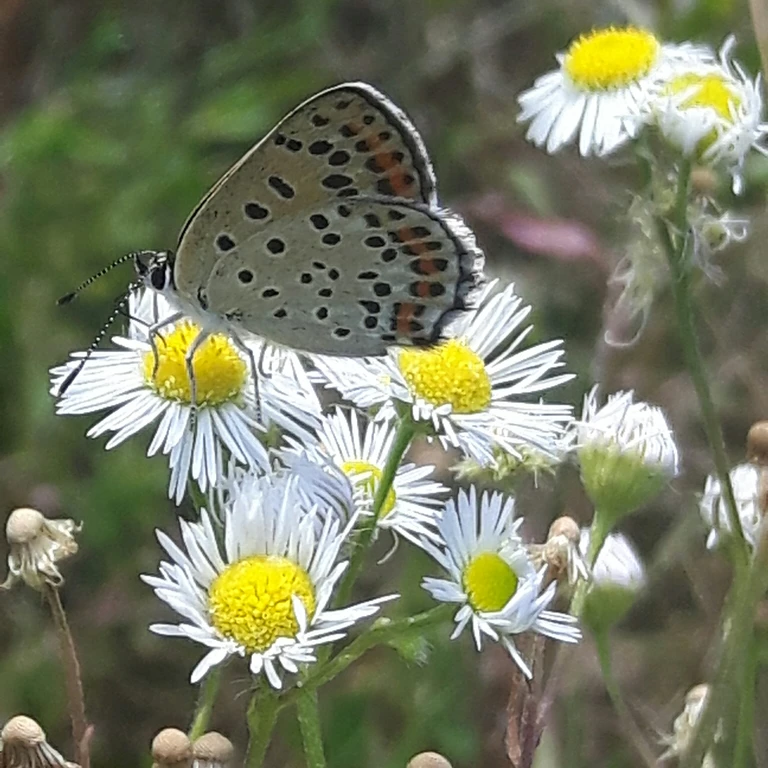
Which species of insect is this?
Lycaena tityrus (also Loweia tityrus)
